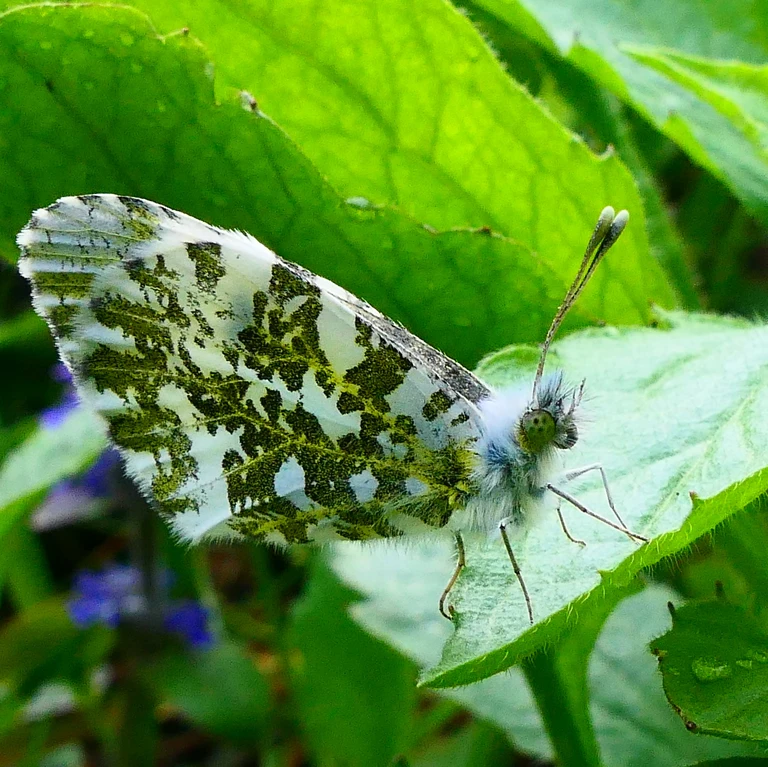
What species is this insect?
Anthocharis cardamines
